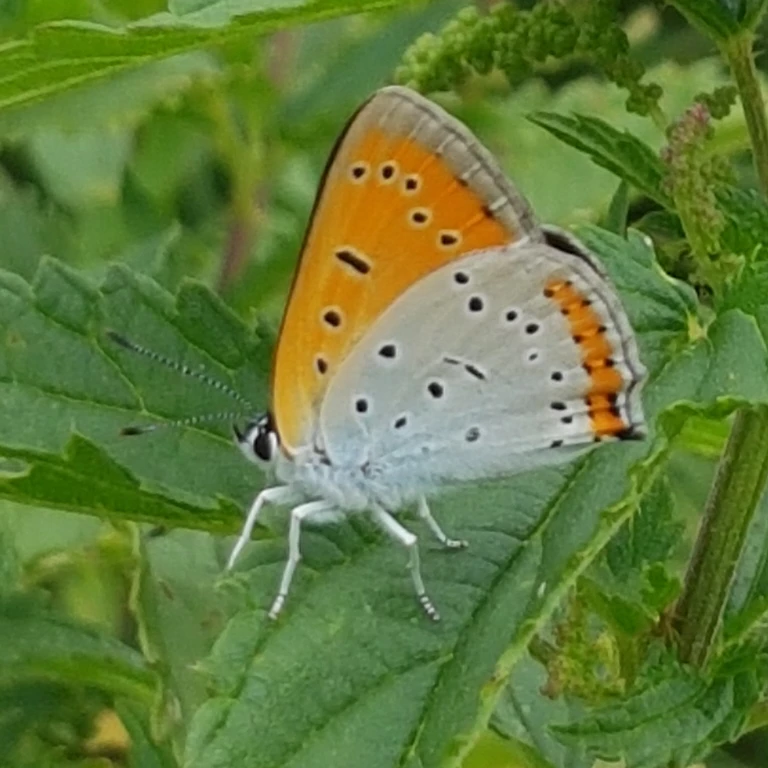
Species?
Lycaena dispar
